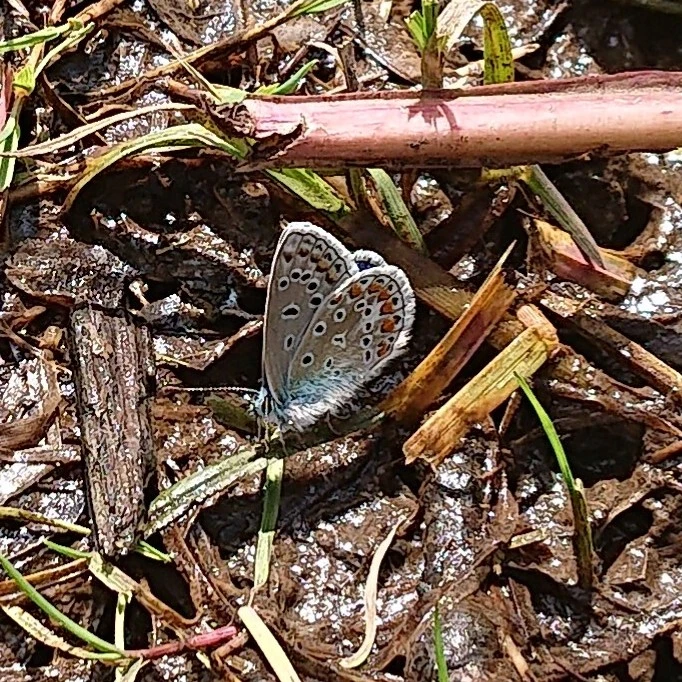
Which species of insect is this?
Polyommatus icarus
